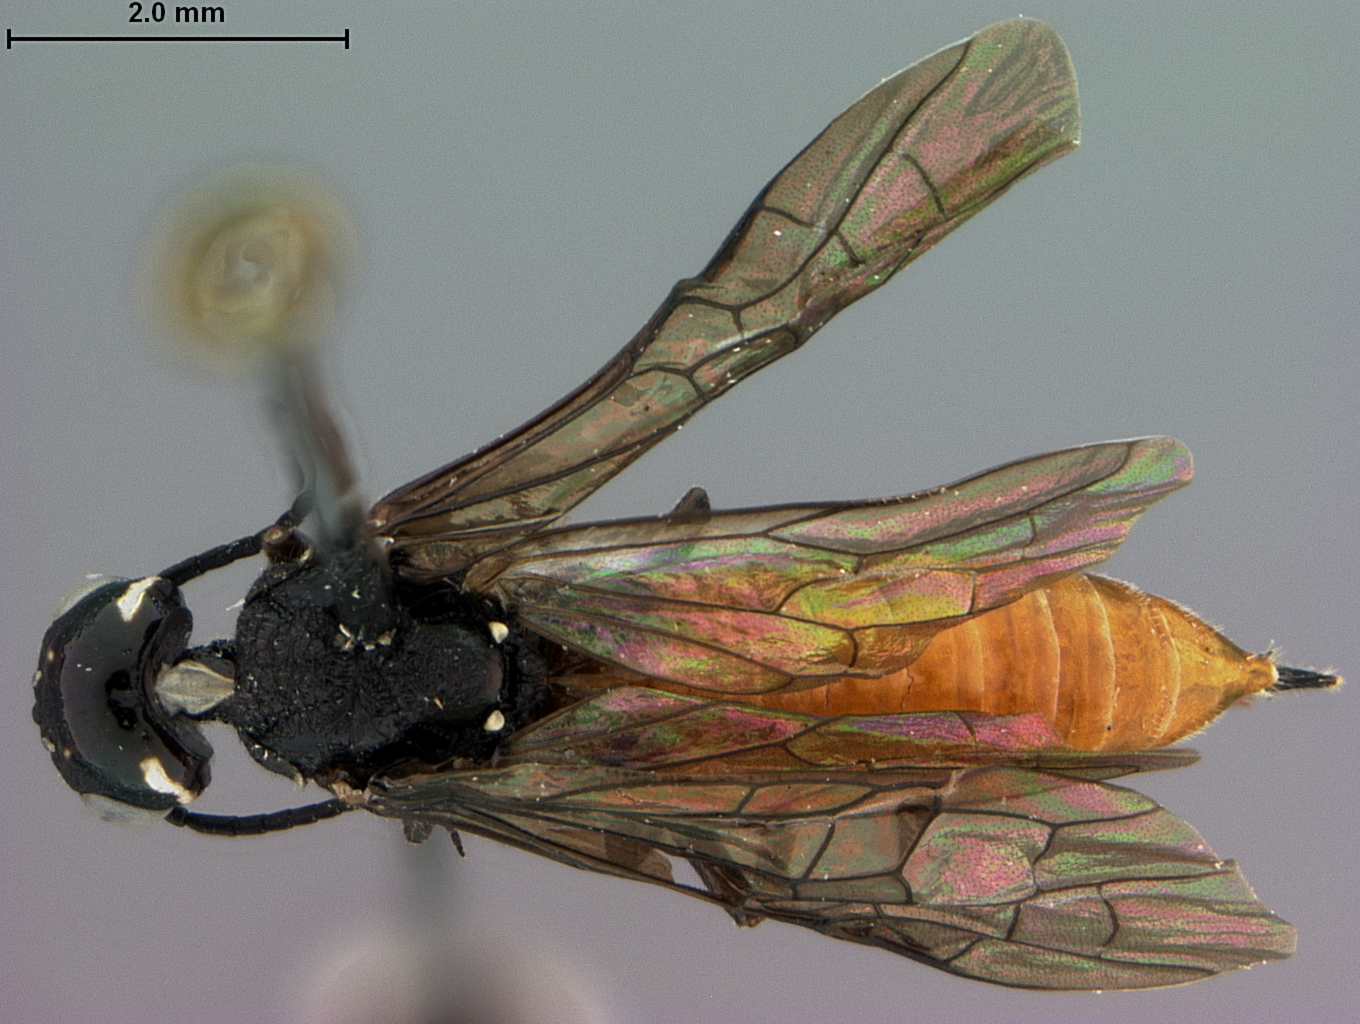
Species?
Xiphydria decem
